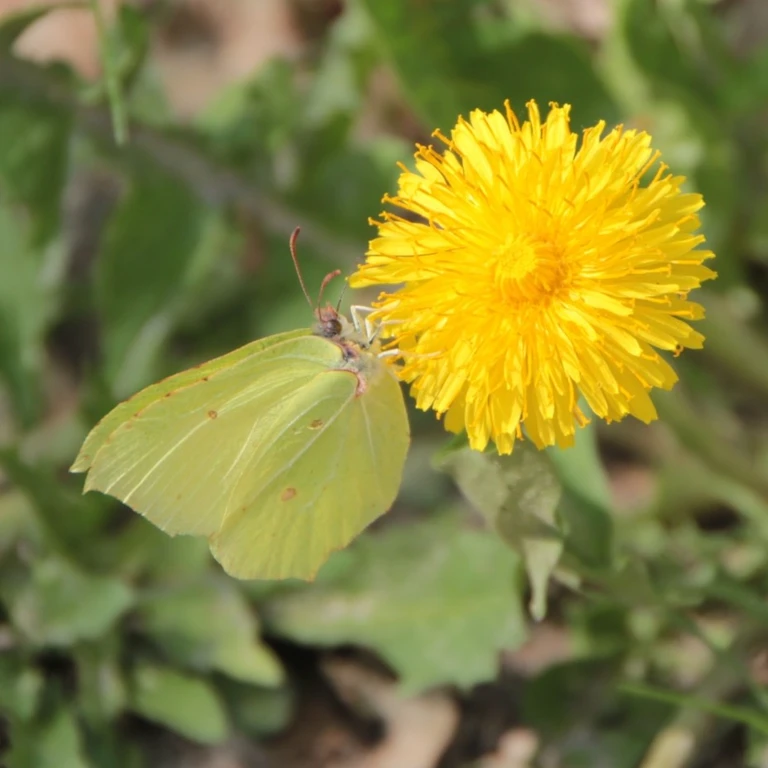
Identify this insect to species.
Gonepteryx rhamni
